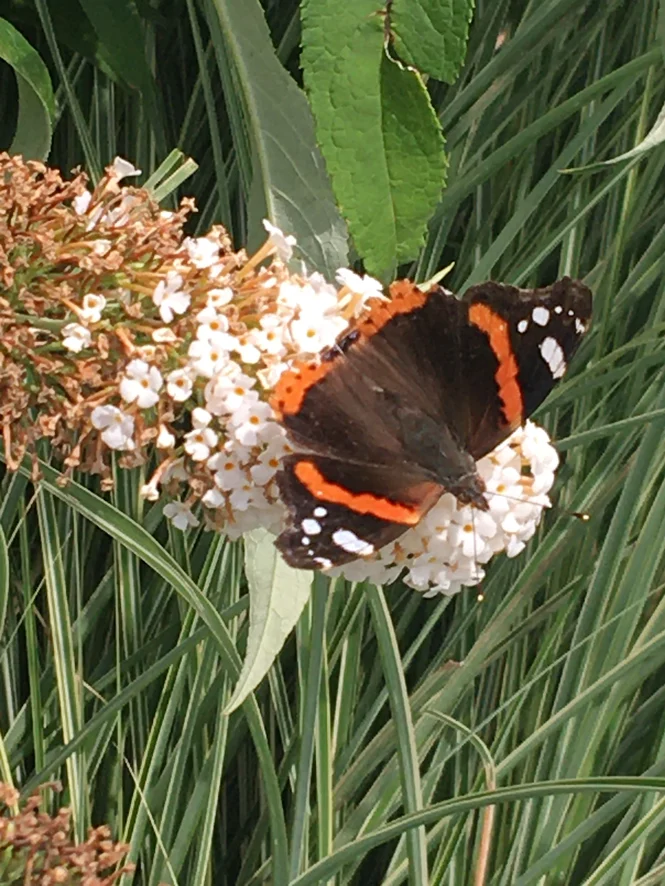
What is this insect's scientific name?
Vanessa atalanta
